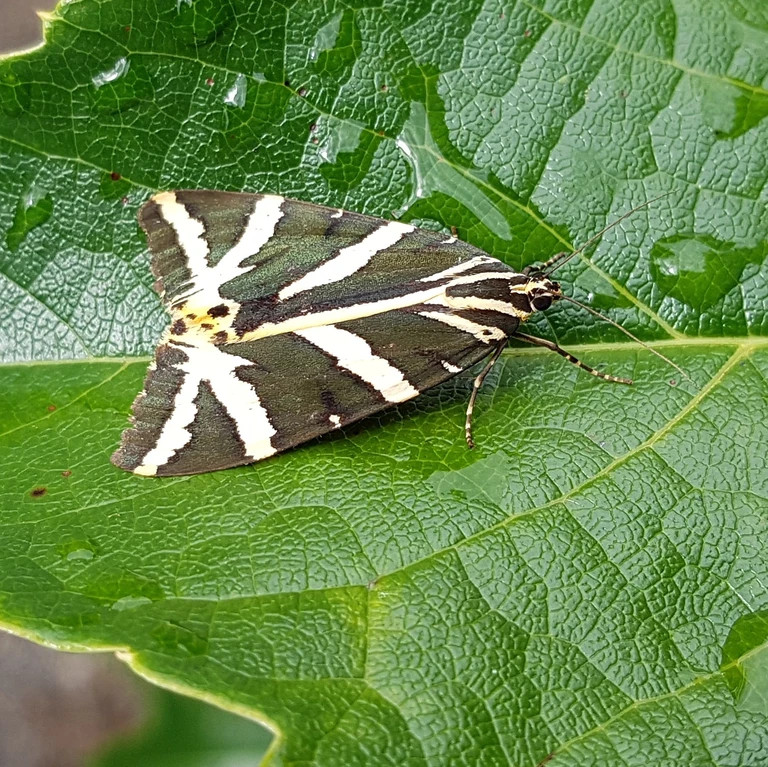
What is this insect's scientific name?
Euplagia quadripunctaria
